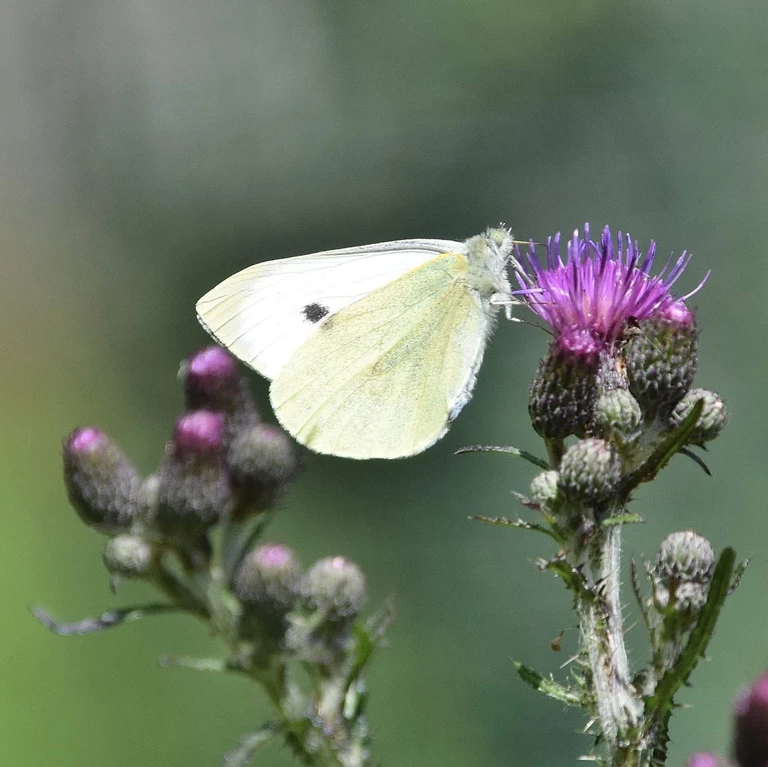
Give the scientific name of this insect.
Pieris brassicae
